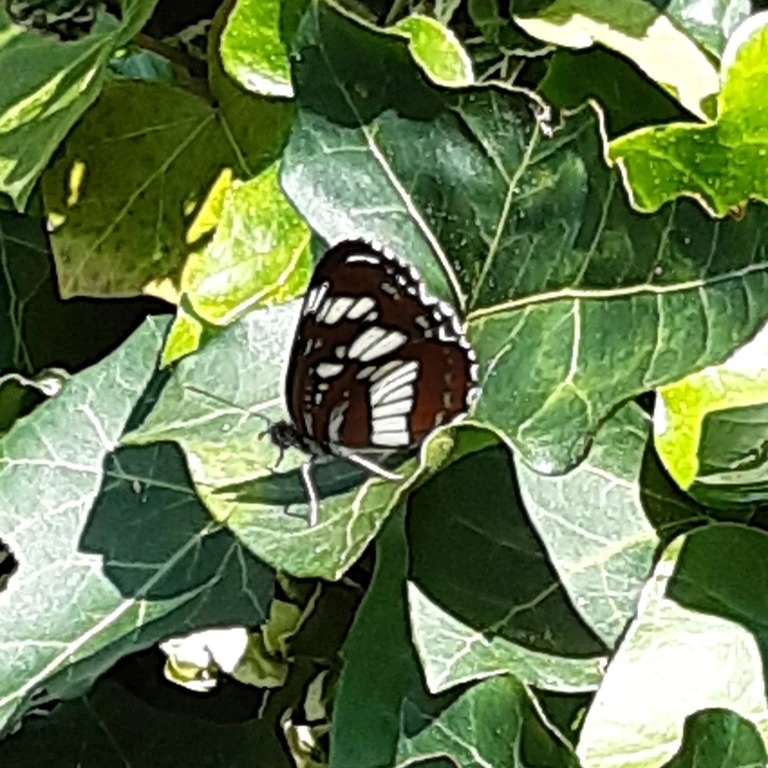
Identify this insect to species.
Neptis rivularis
